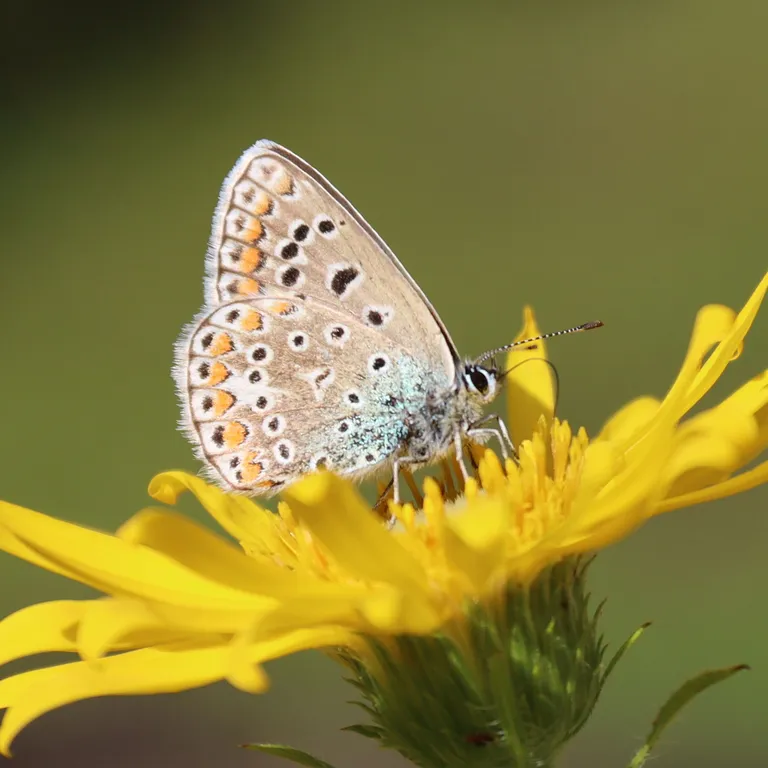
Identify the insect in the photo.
Polyommatus icarus
